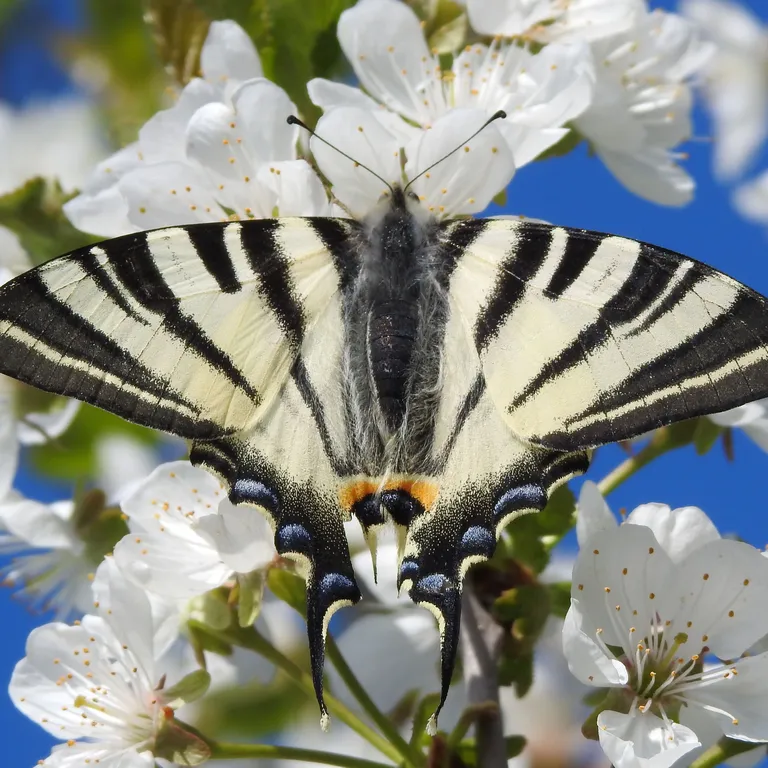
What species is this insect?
Iphiclides podalirius
